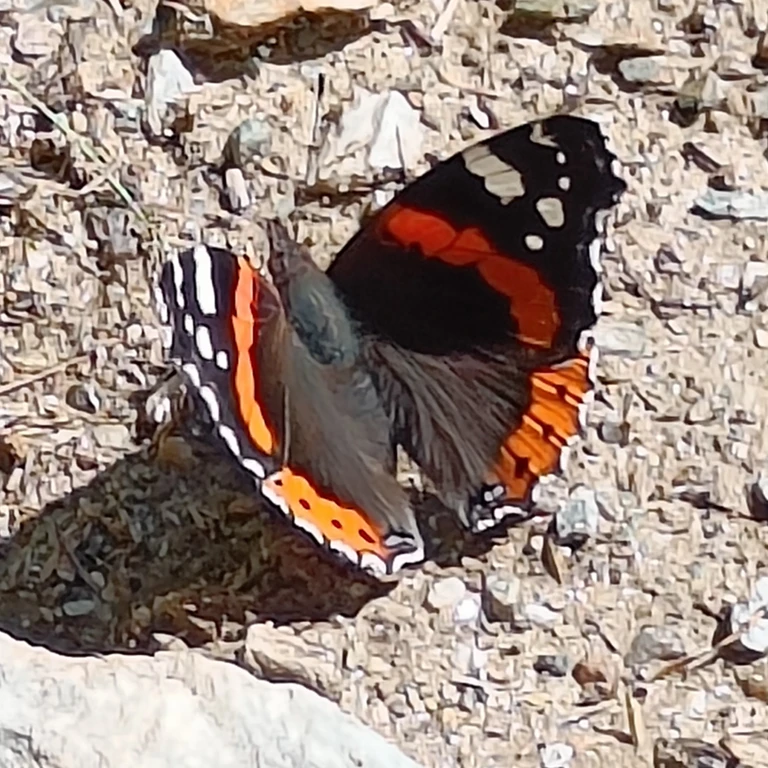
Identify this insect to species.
Vanessa atalanta
